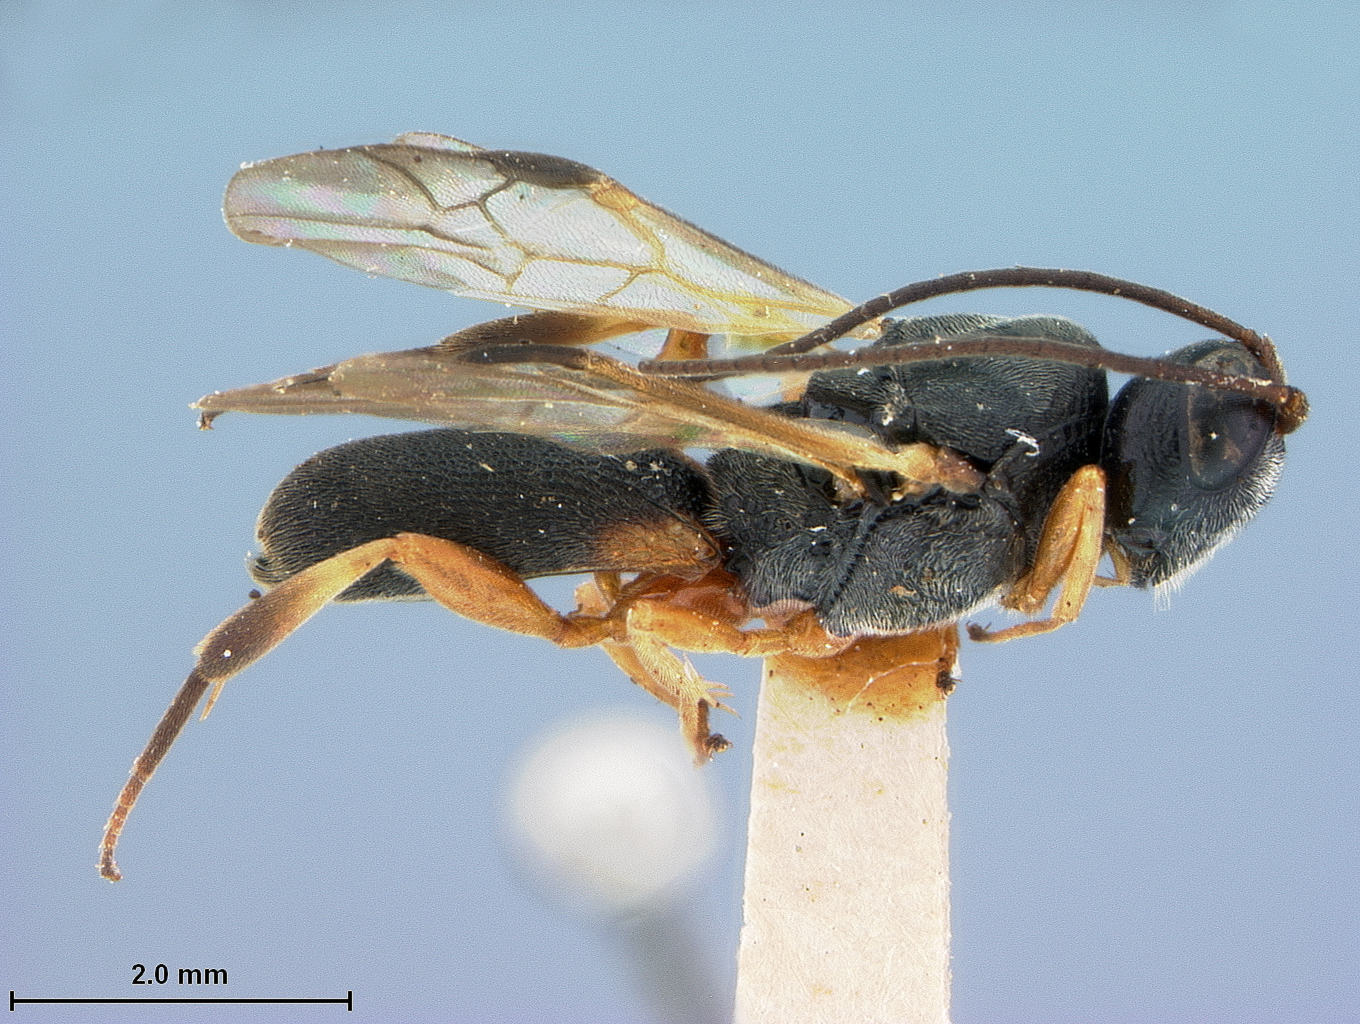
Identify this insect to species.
Megachelonus megacephalus
